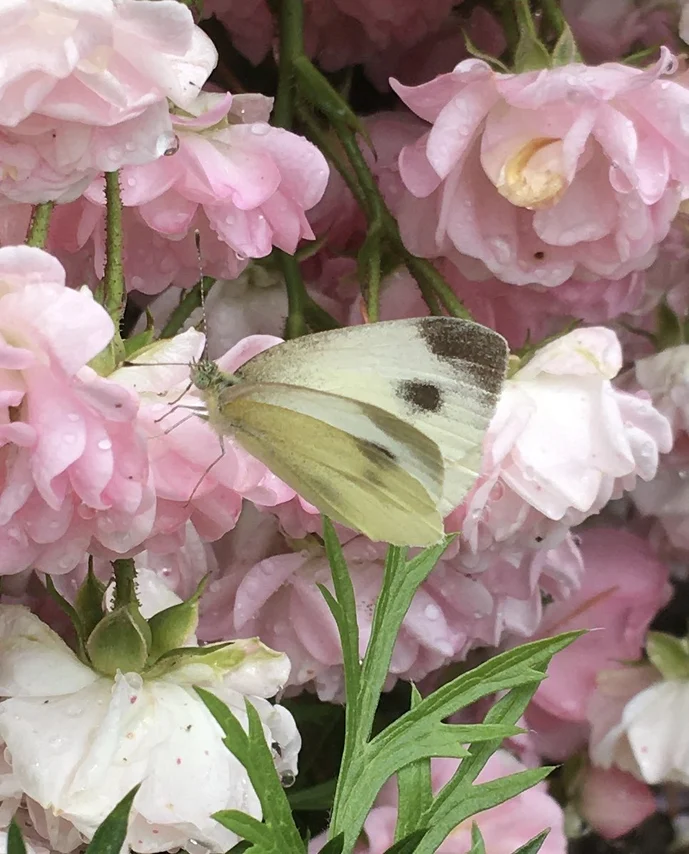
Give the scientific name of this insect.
Pieris mannii
